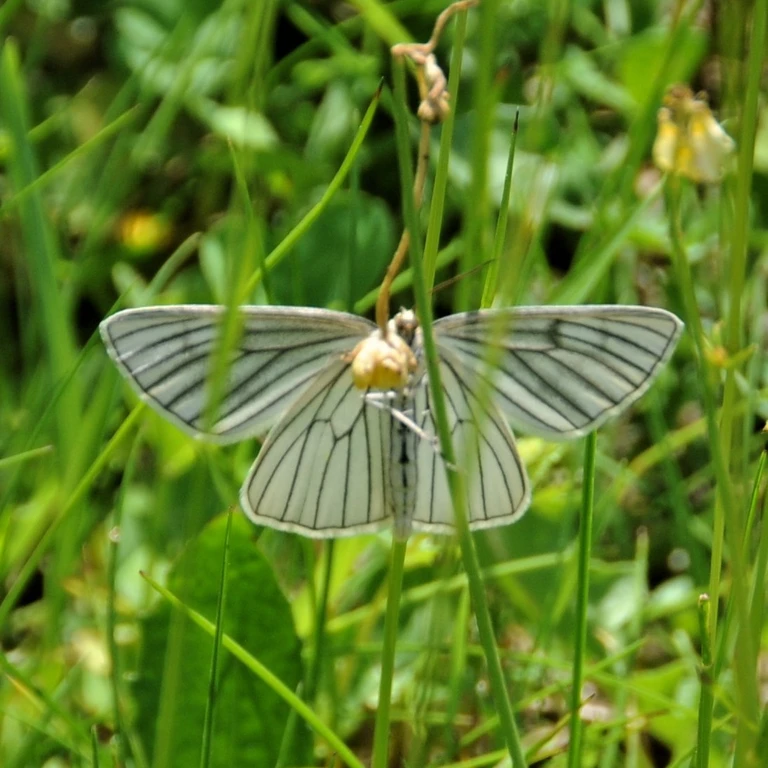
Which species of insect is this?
Siona lineata
